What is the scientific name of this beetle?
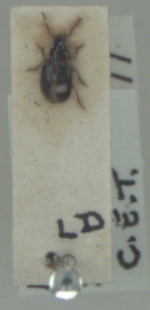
Bradycellus ruficollis
